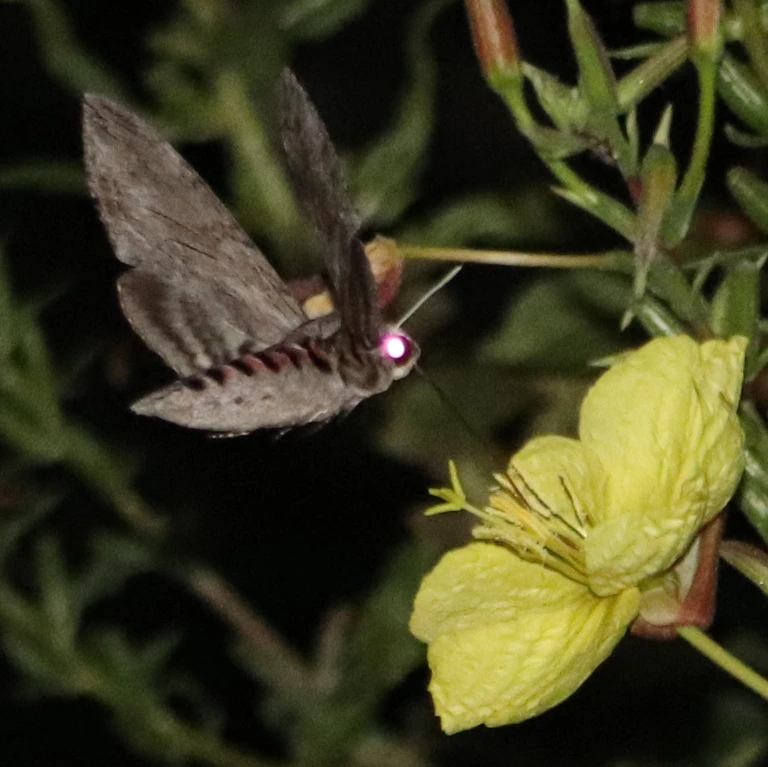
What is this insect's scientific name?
Agrius convolvuli
